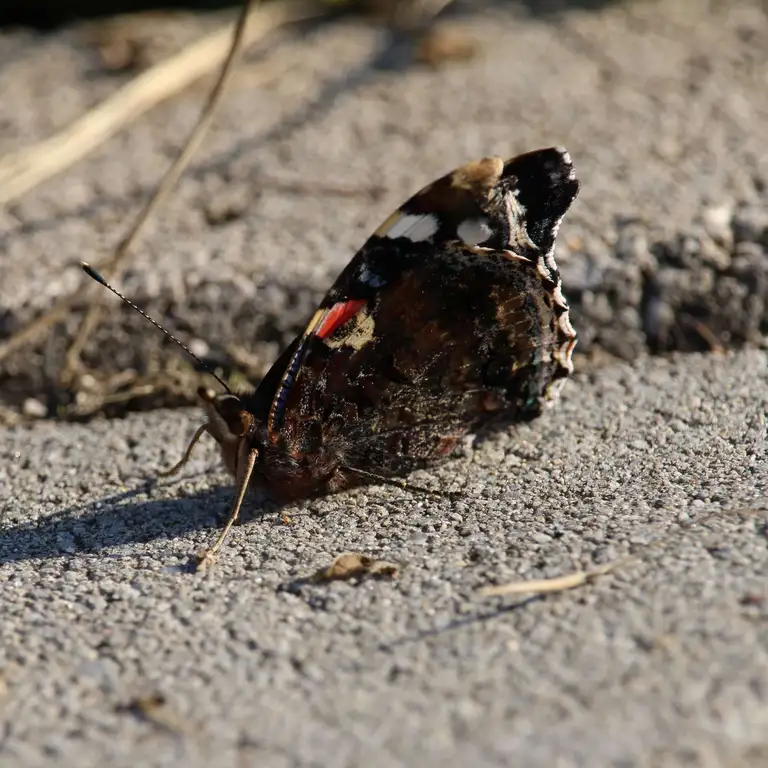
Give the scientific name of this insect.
Vanessa atalanta
